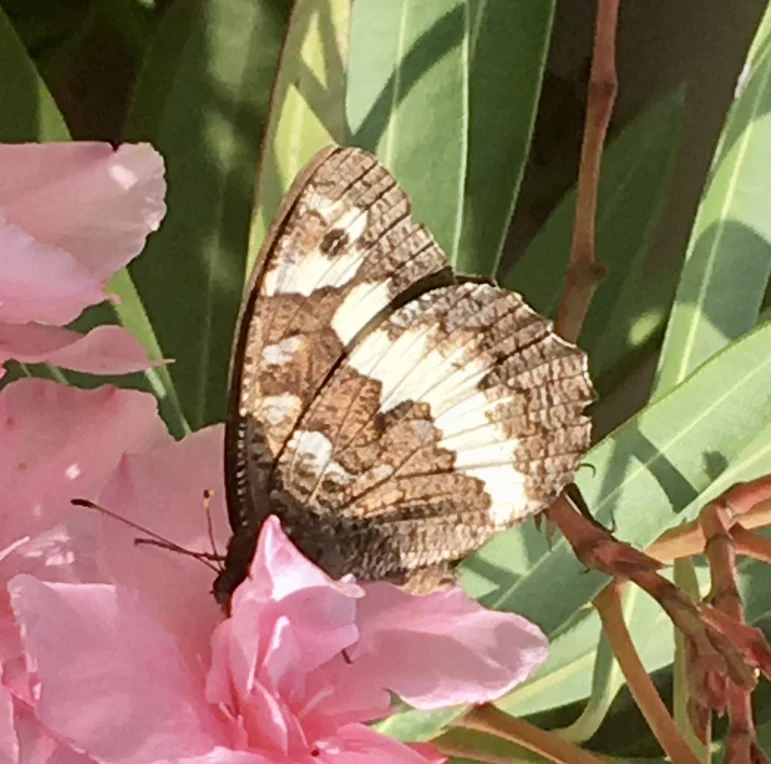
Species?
Brintesia circe
